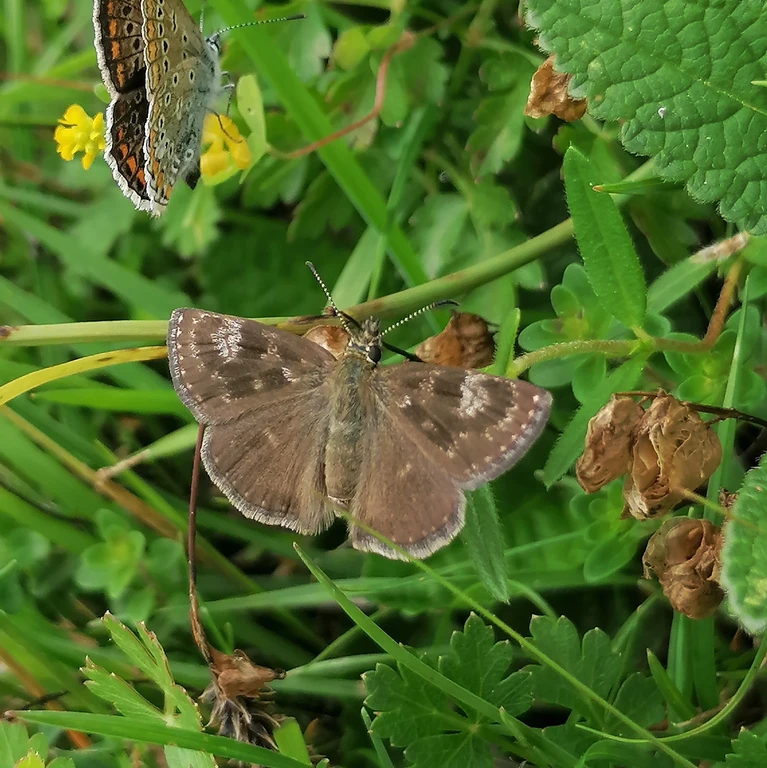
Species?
Erynnis tages
